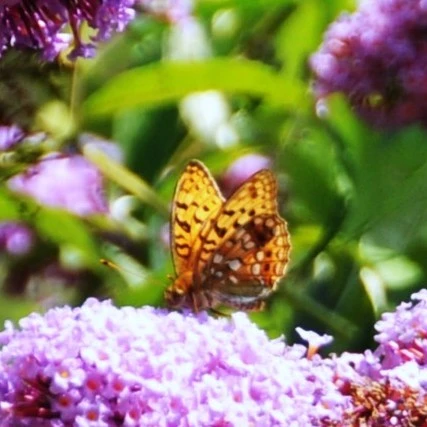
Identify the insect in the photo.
Fabriciana adippe
